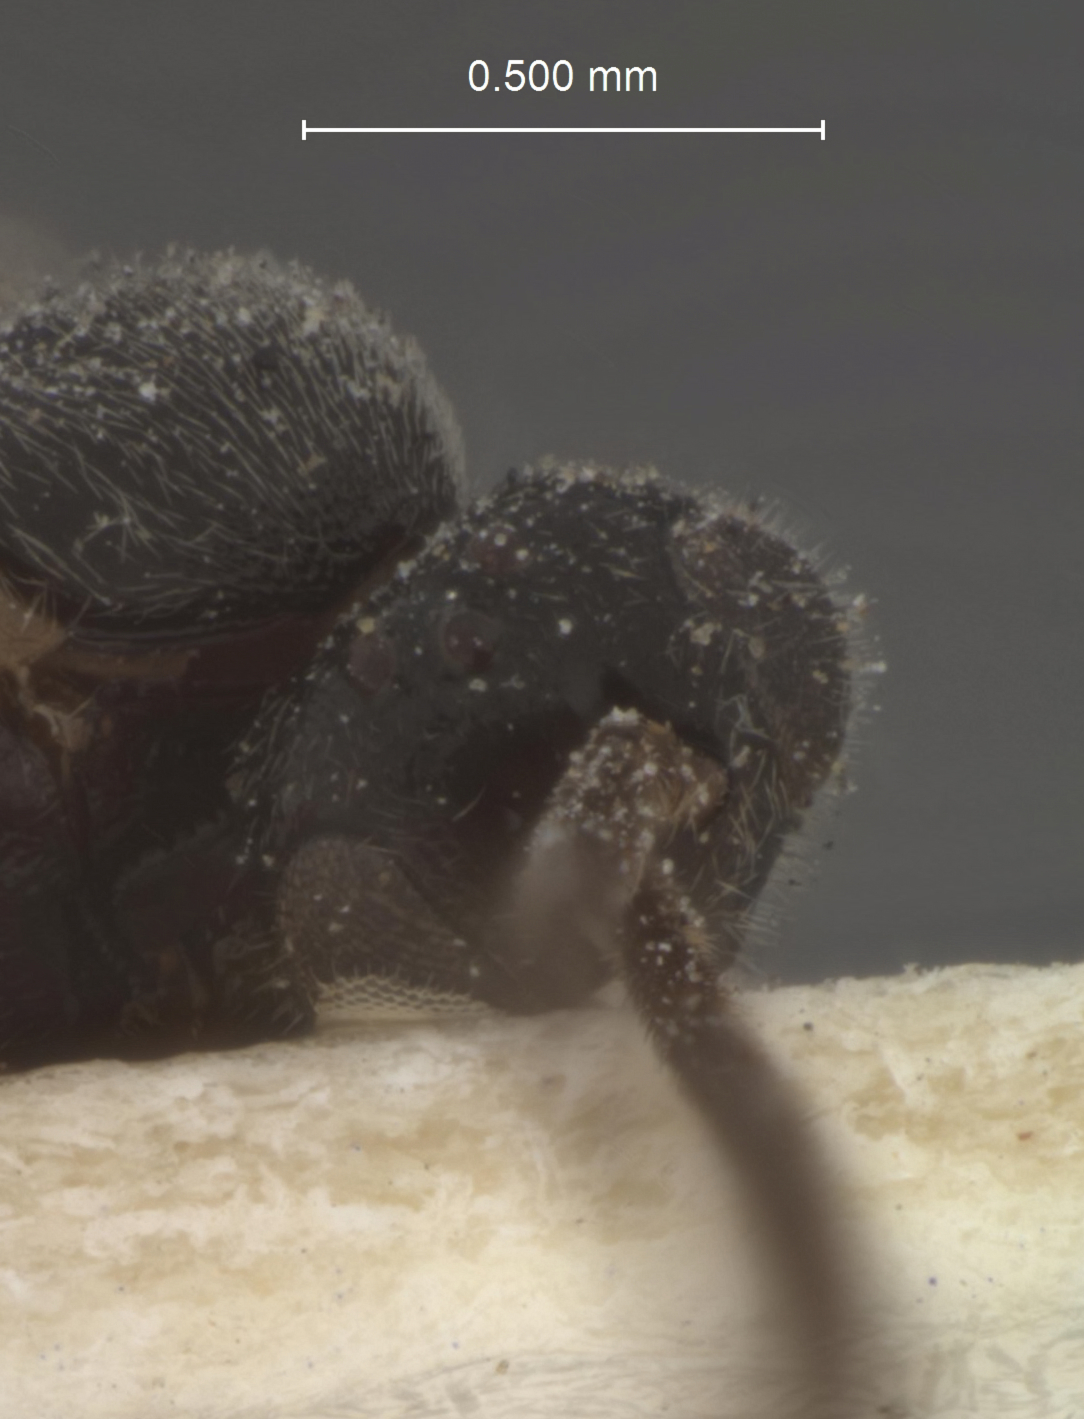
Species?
Apanteles augustus
